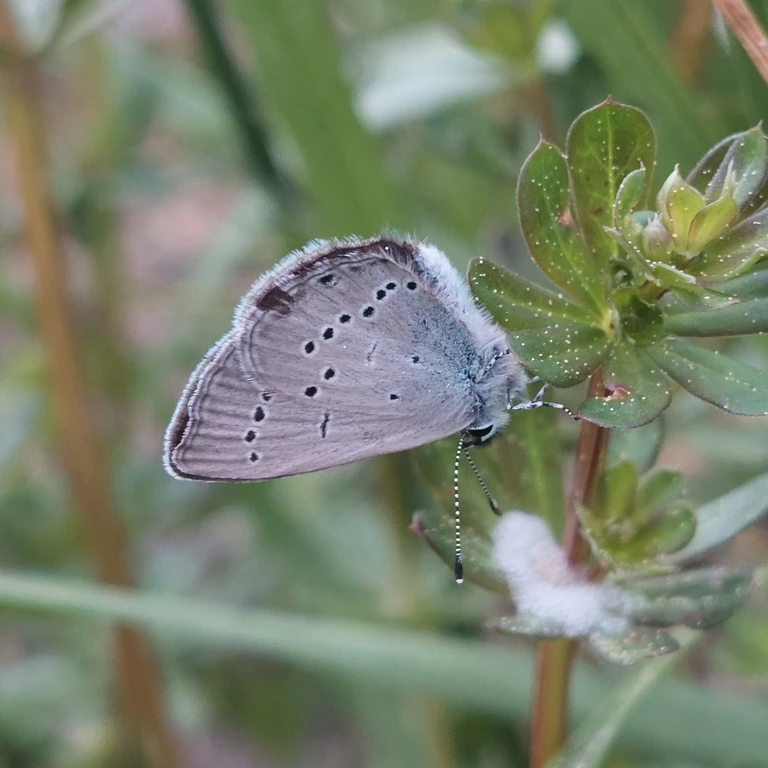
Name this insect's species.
Cupido minimus
